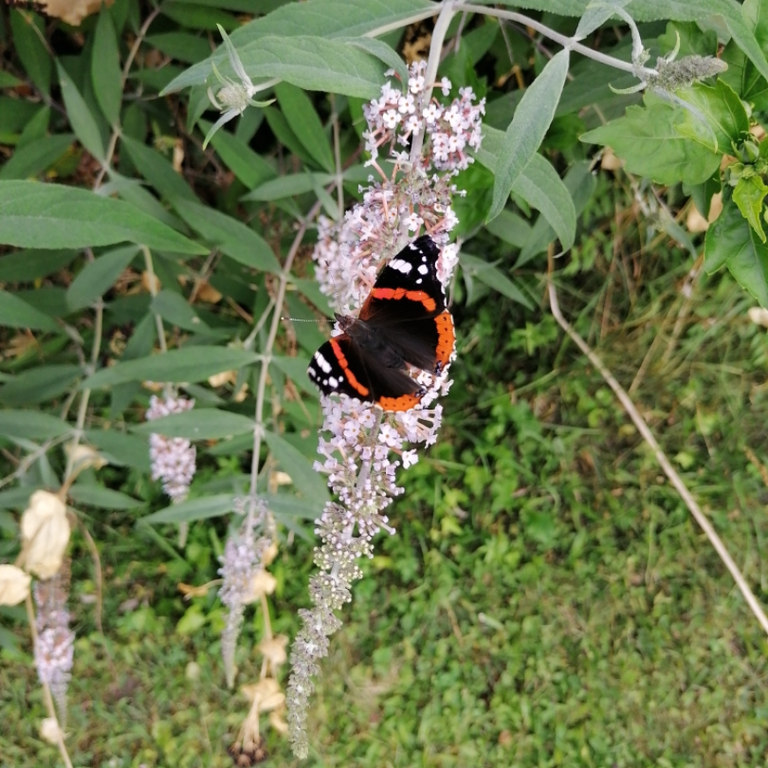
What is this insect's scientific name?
Vanessa atalanta
